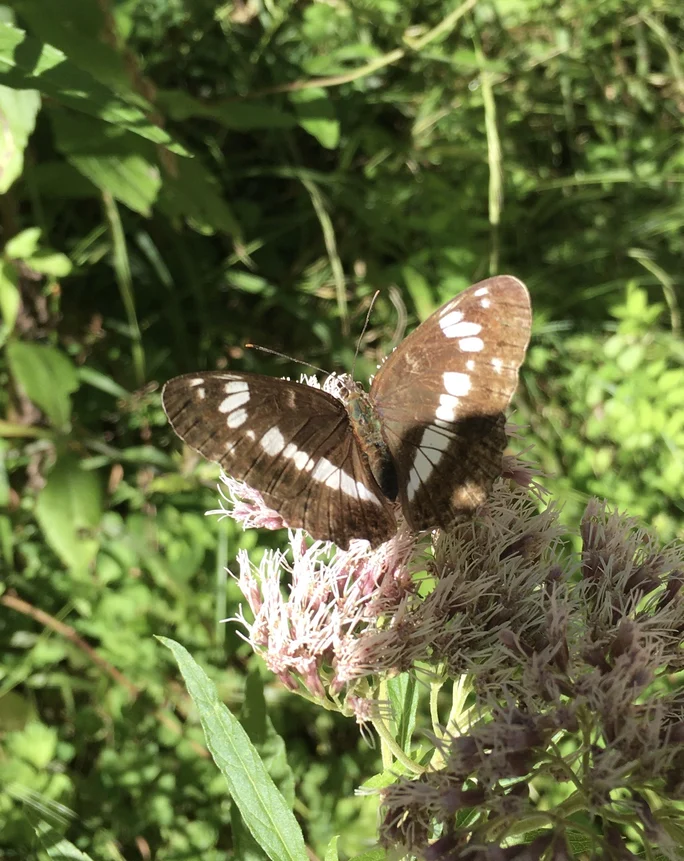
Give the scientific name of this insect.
Limenitis camilla (also Ladoga camilla)
